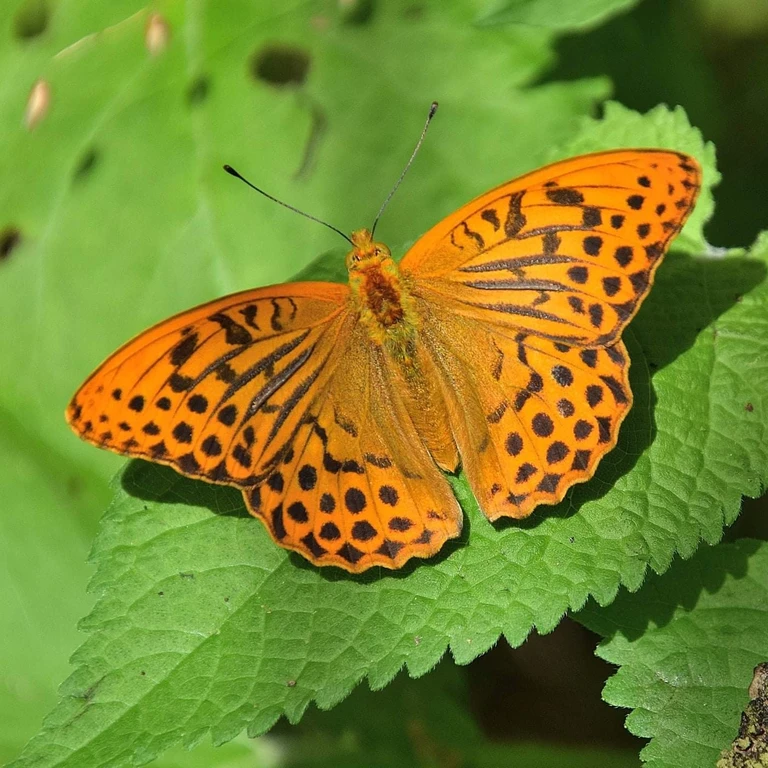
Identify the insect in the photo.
Argynnis paphia
